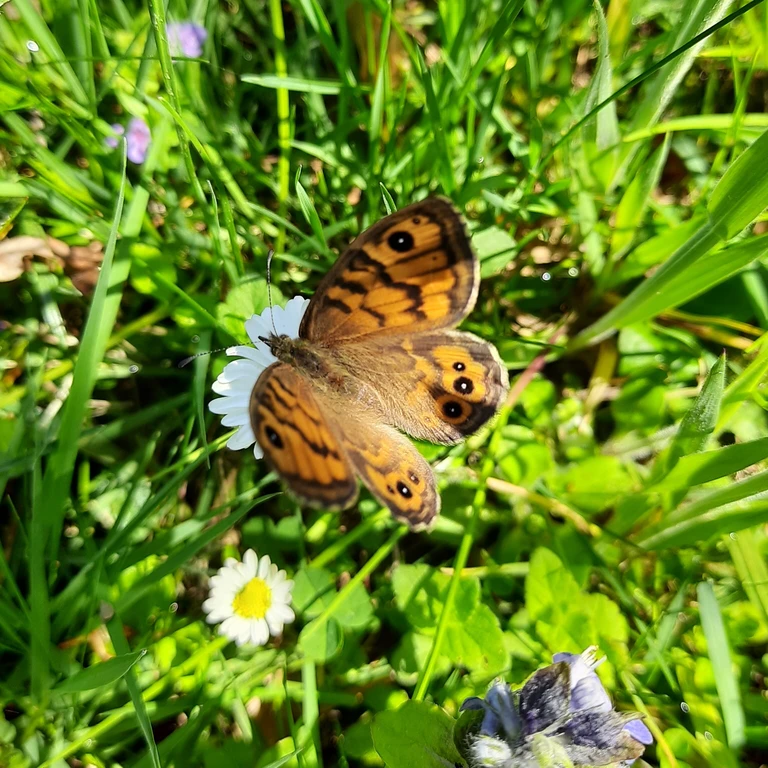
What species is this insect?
Lasiommata megera (also Pararge megera)
